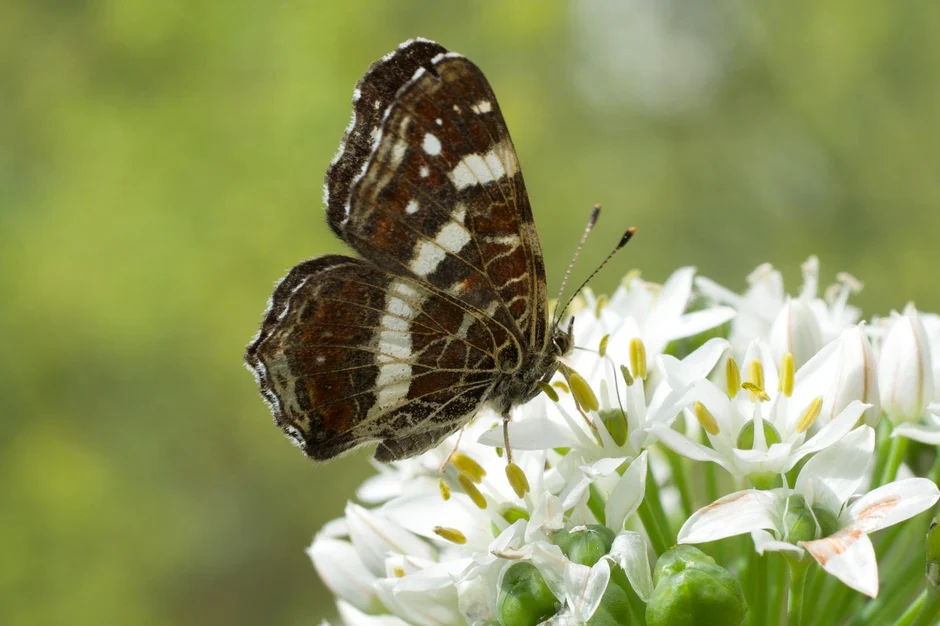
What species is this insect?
Araschnia levana
